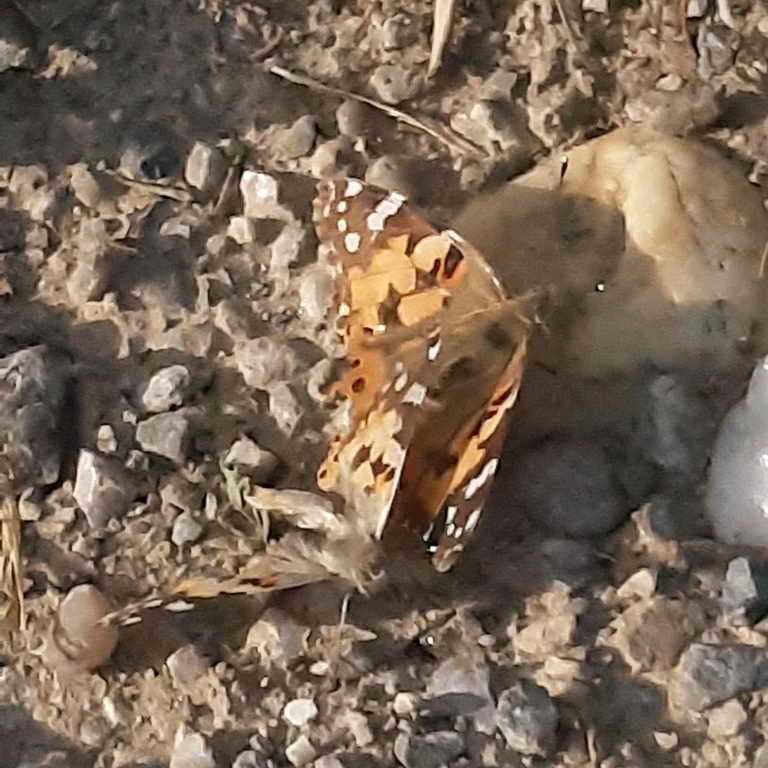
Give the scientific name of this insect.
Vanessa cardui
